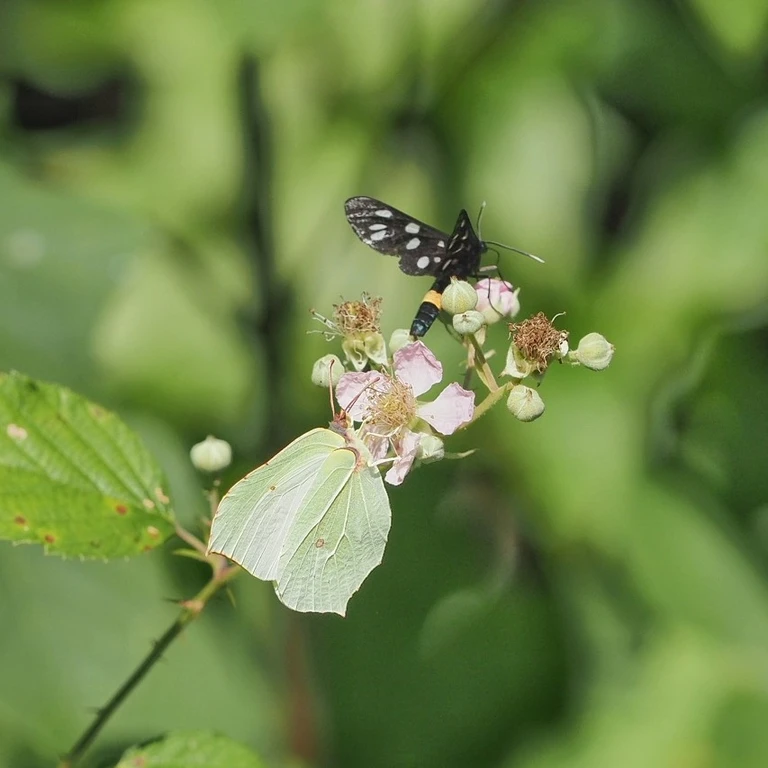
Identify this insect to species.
Gonepteryx rhamni
